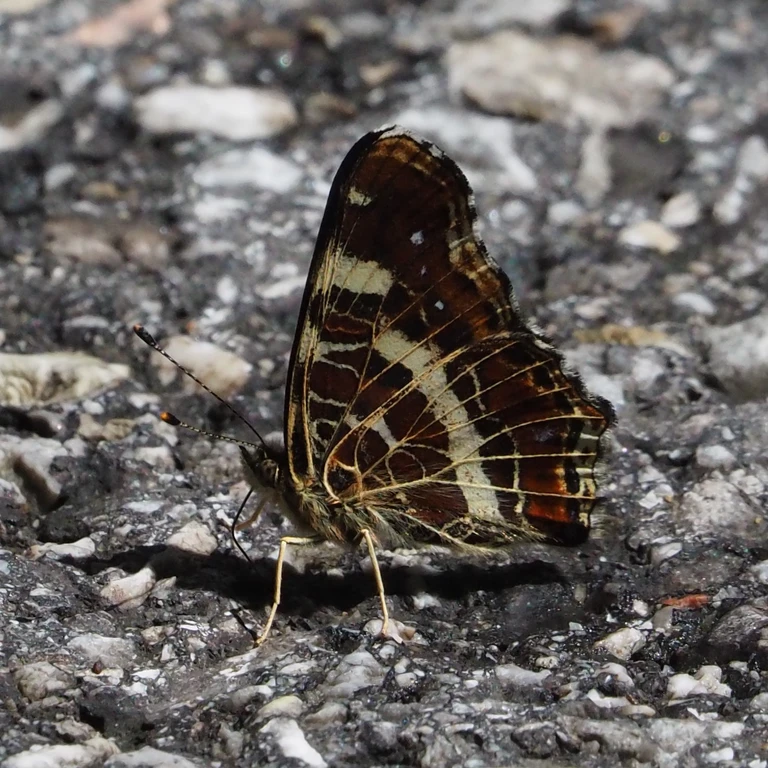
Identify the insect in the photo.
Araschnia levana
